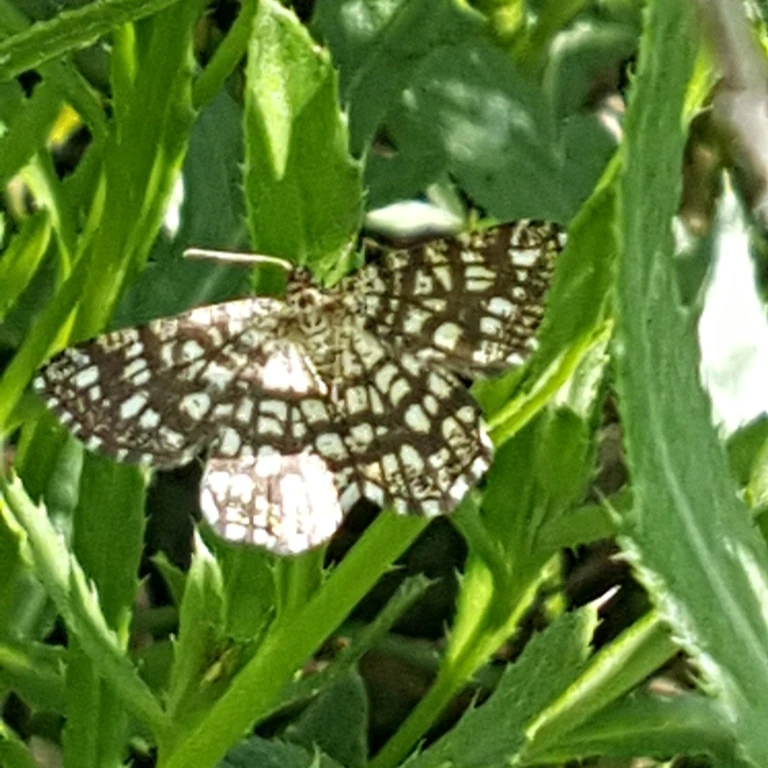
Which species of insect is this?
Chiasmia clathrata
